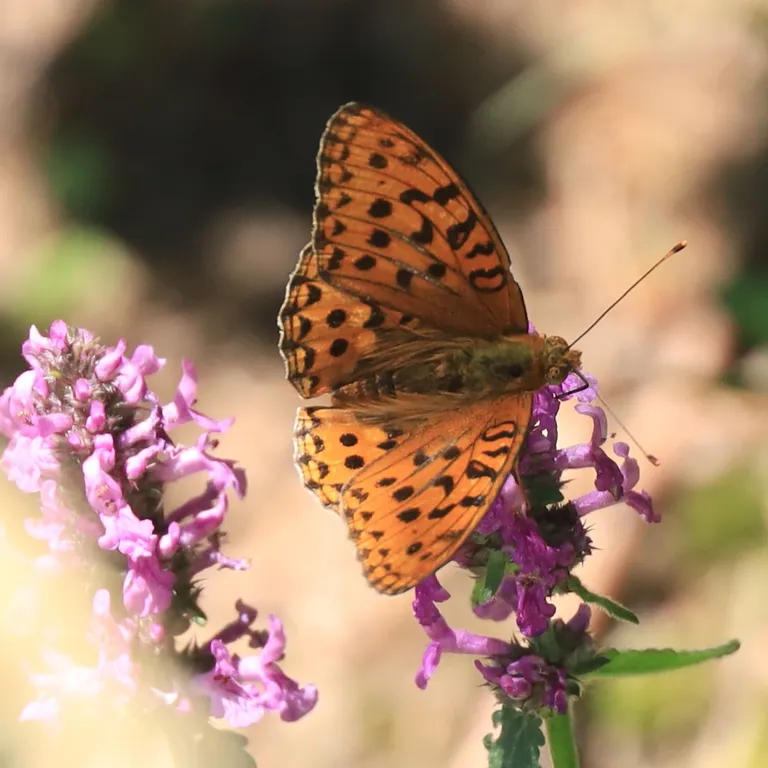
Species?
Fabriciana adippe
